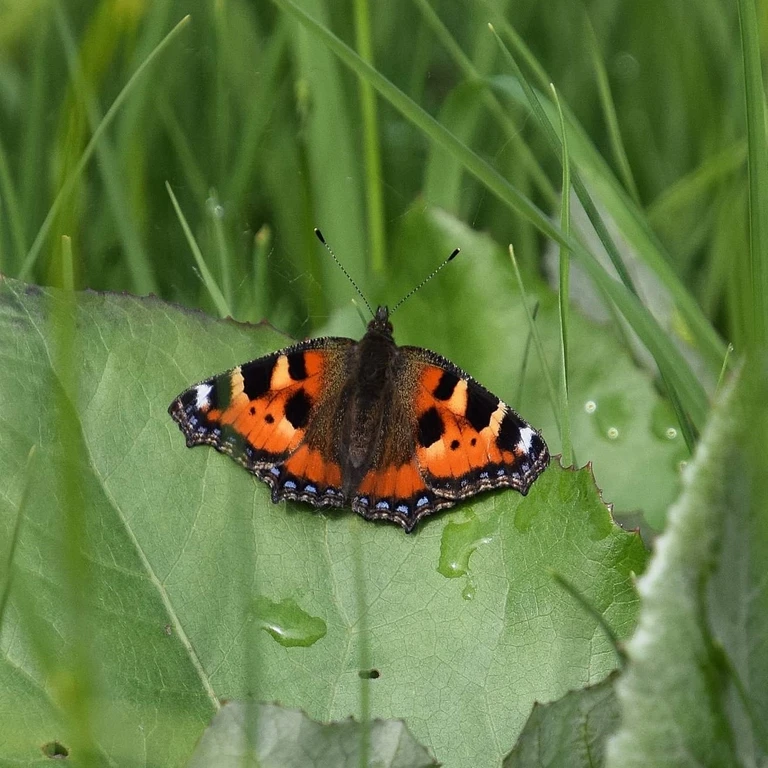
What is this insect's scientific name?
Aglais urticae
